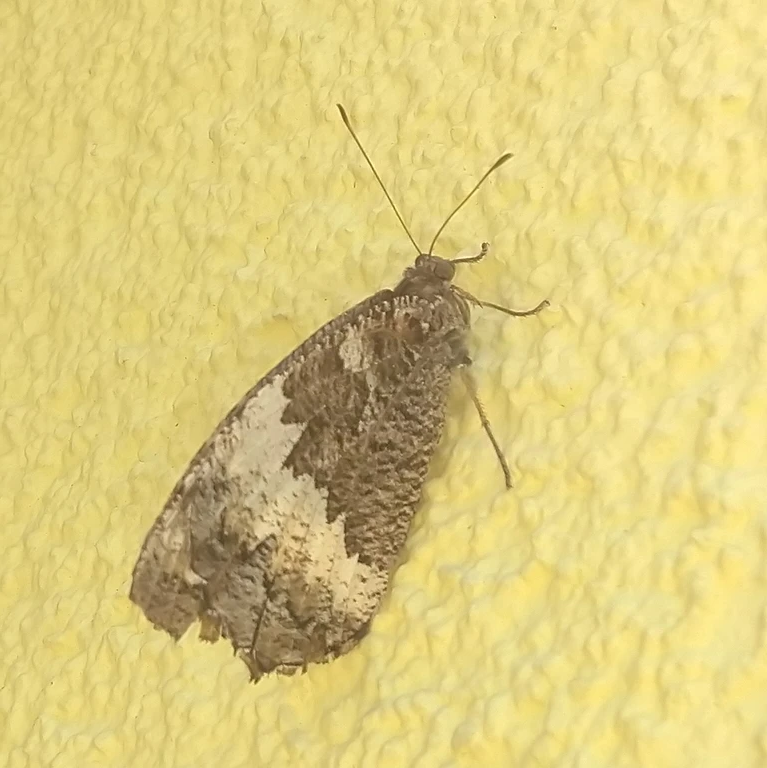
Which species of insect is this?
Brintesia circe
